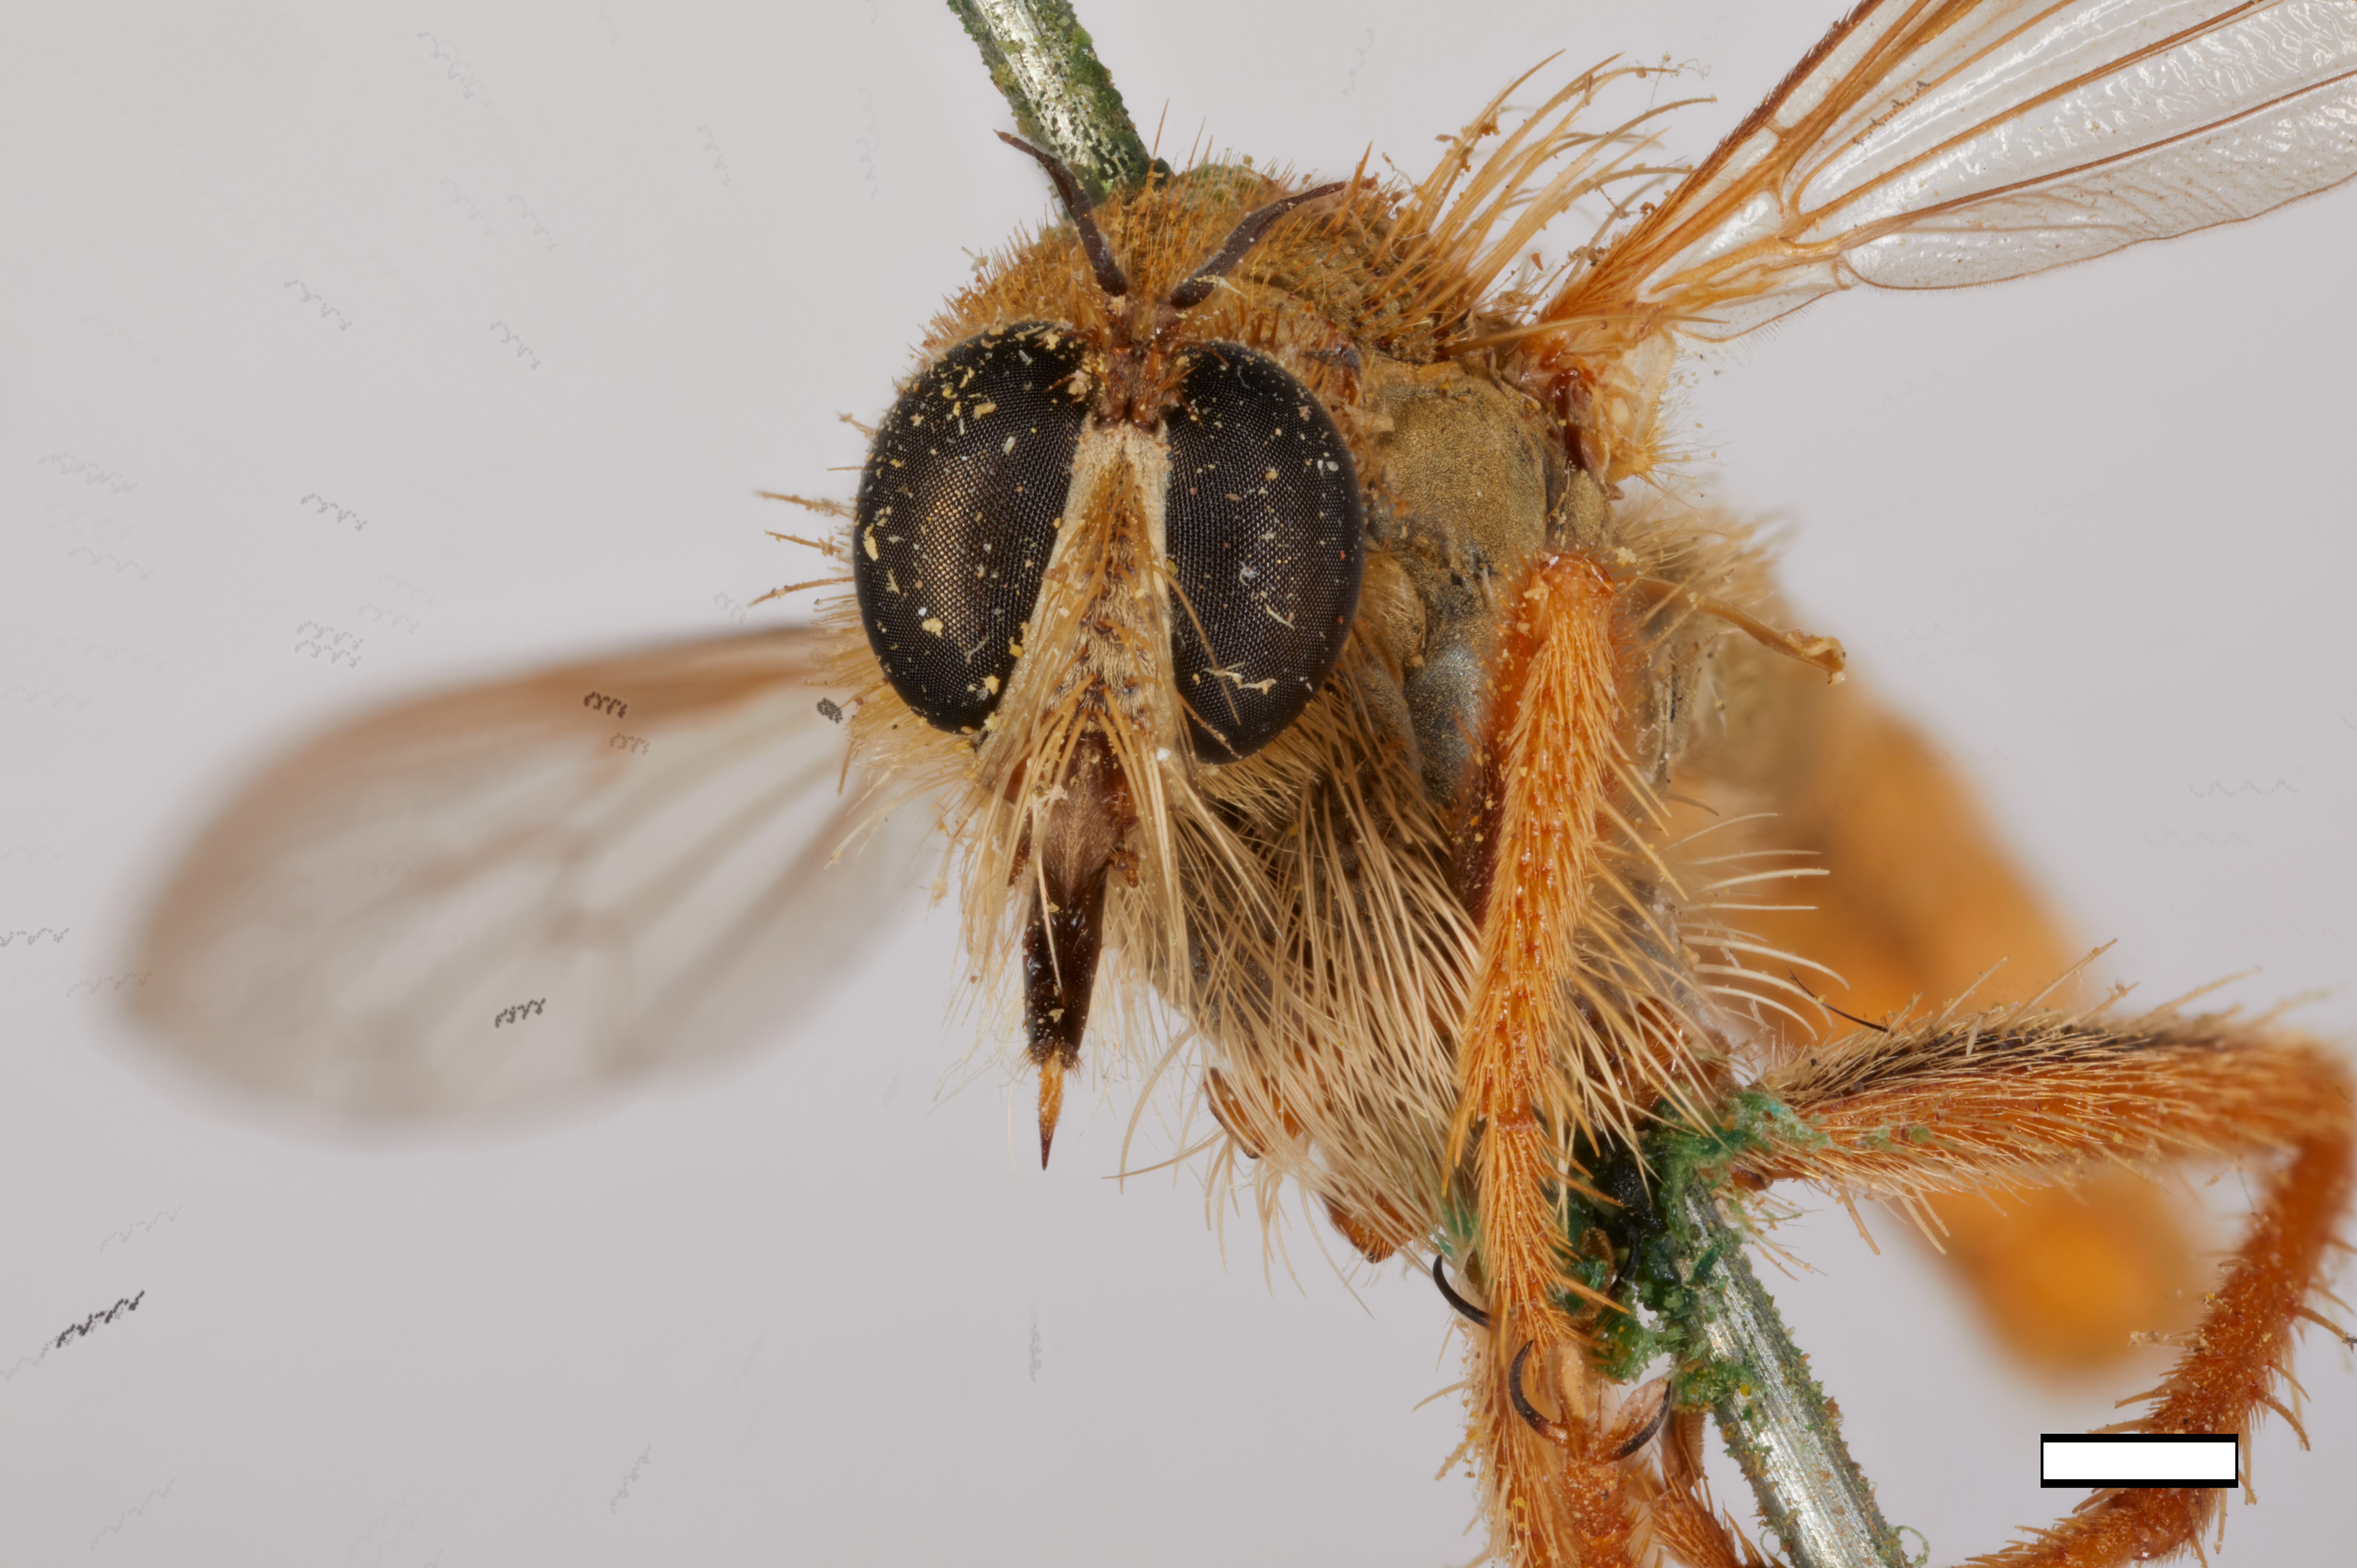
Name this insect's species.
Stenopogon galbinus
